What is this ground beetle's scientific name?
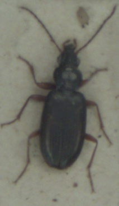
Bembidion decorum
